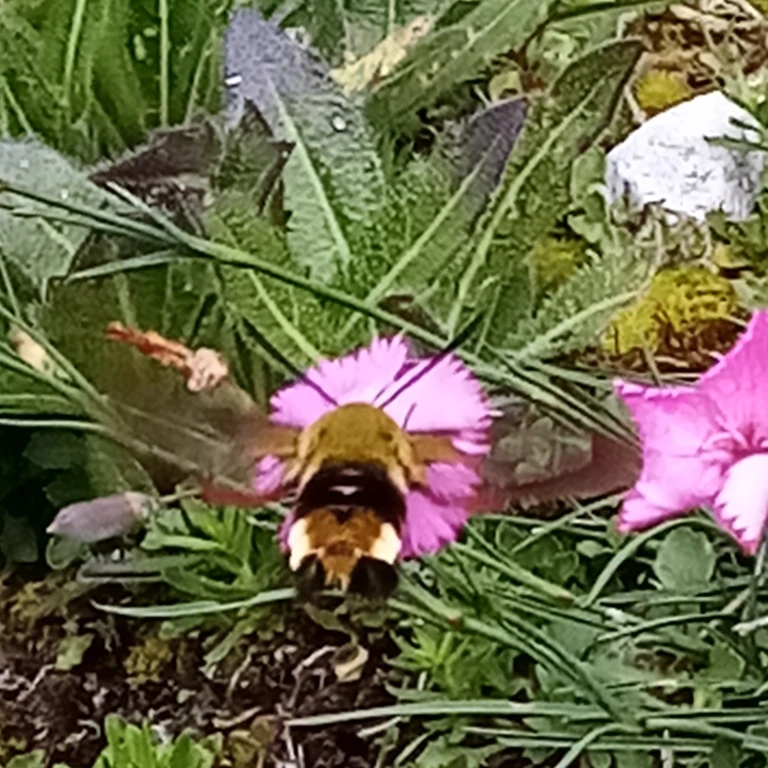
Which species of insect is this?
Hemaris fuciformis
